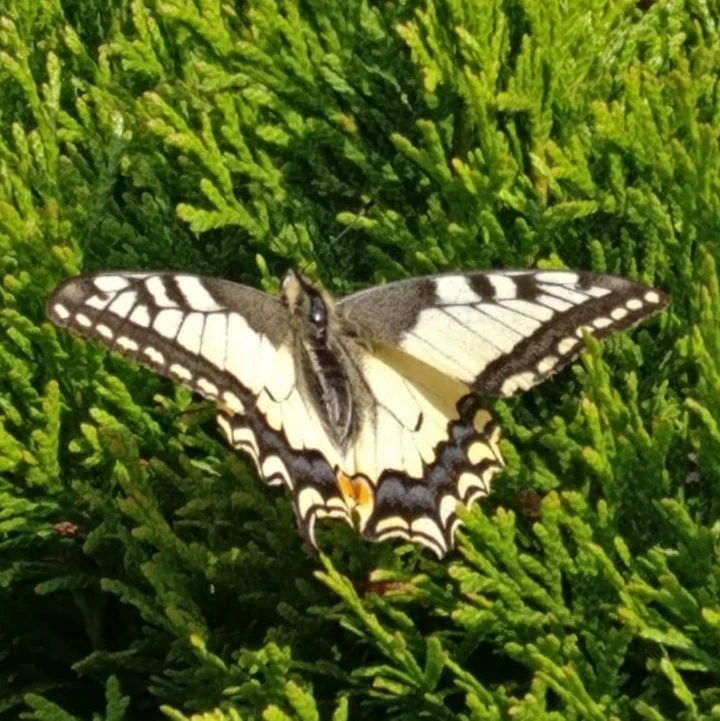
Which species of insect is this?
Papilio machaon
